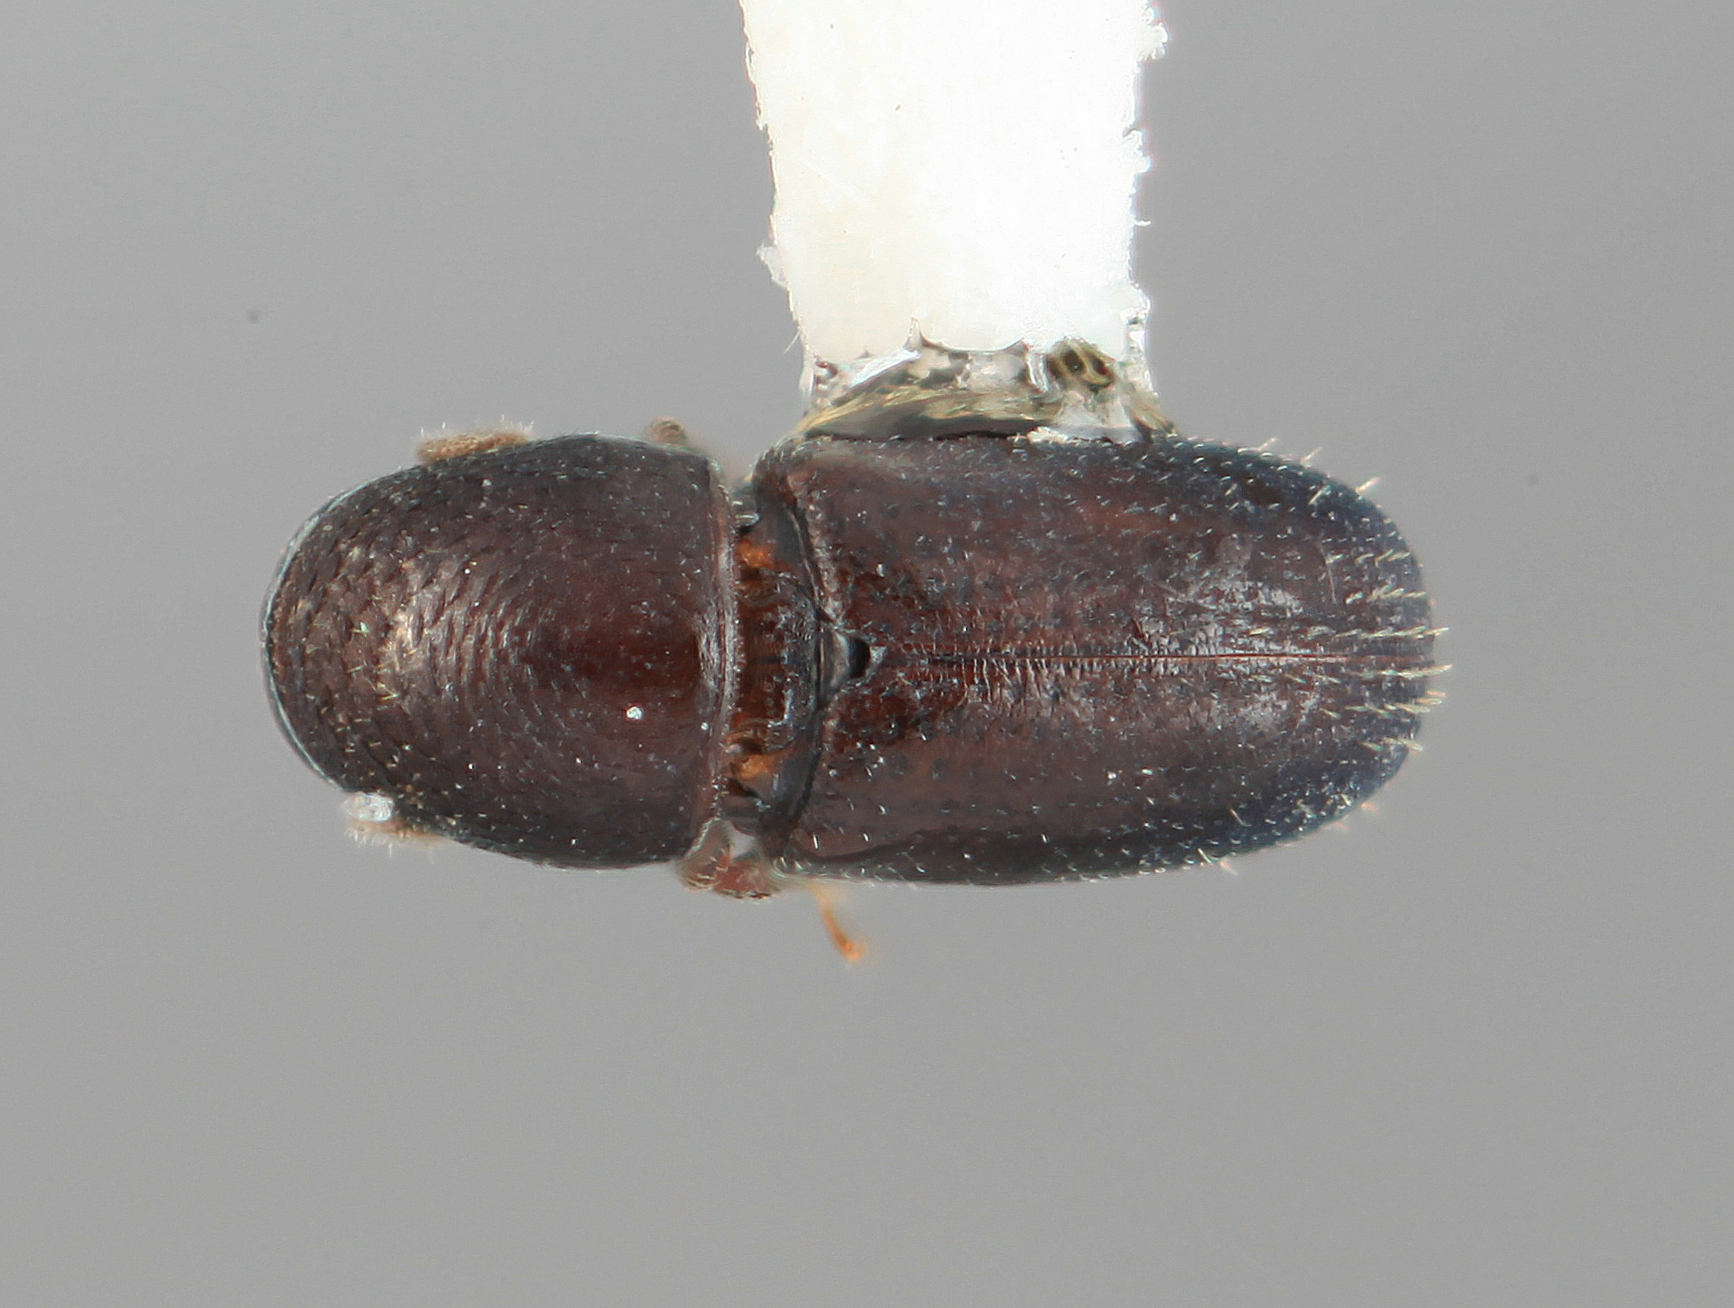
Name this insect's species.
Araptus roupalae
